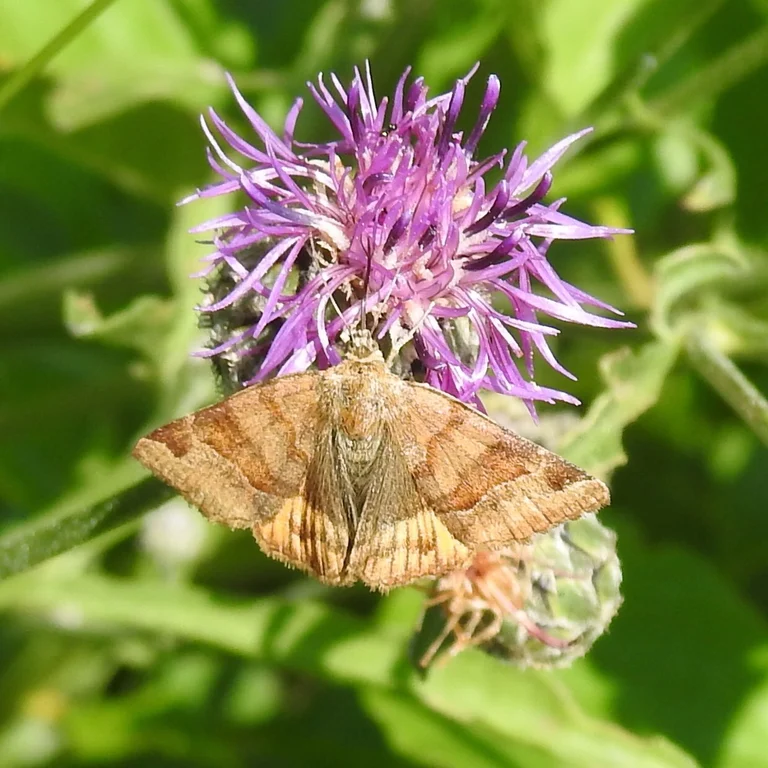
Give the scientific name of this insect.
Euclidia glyphica
